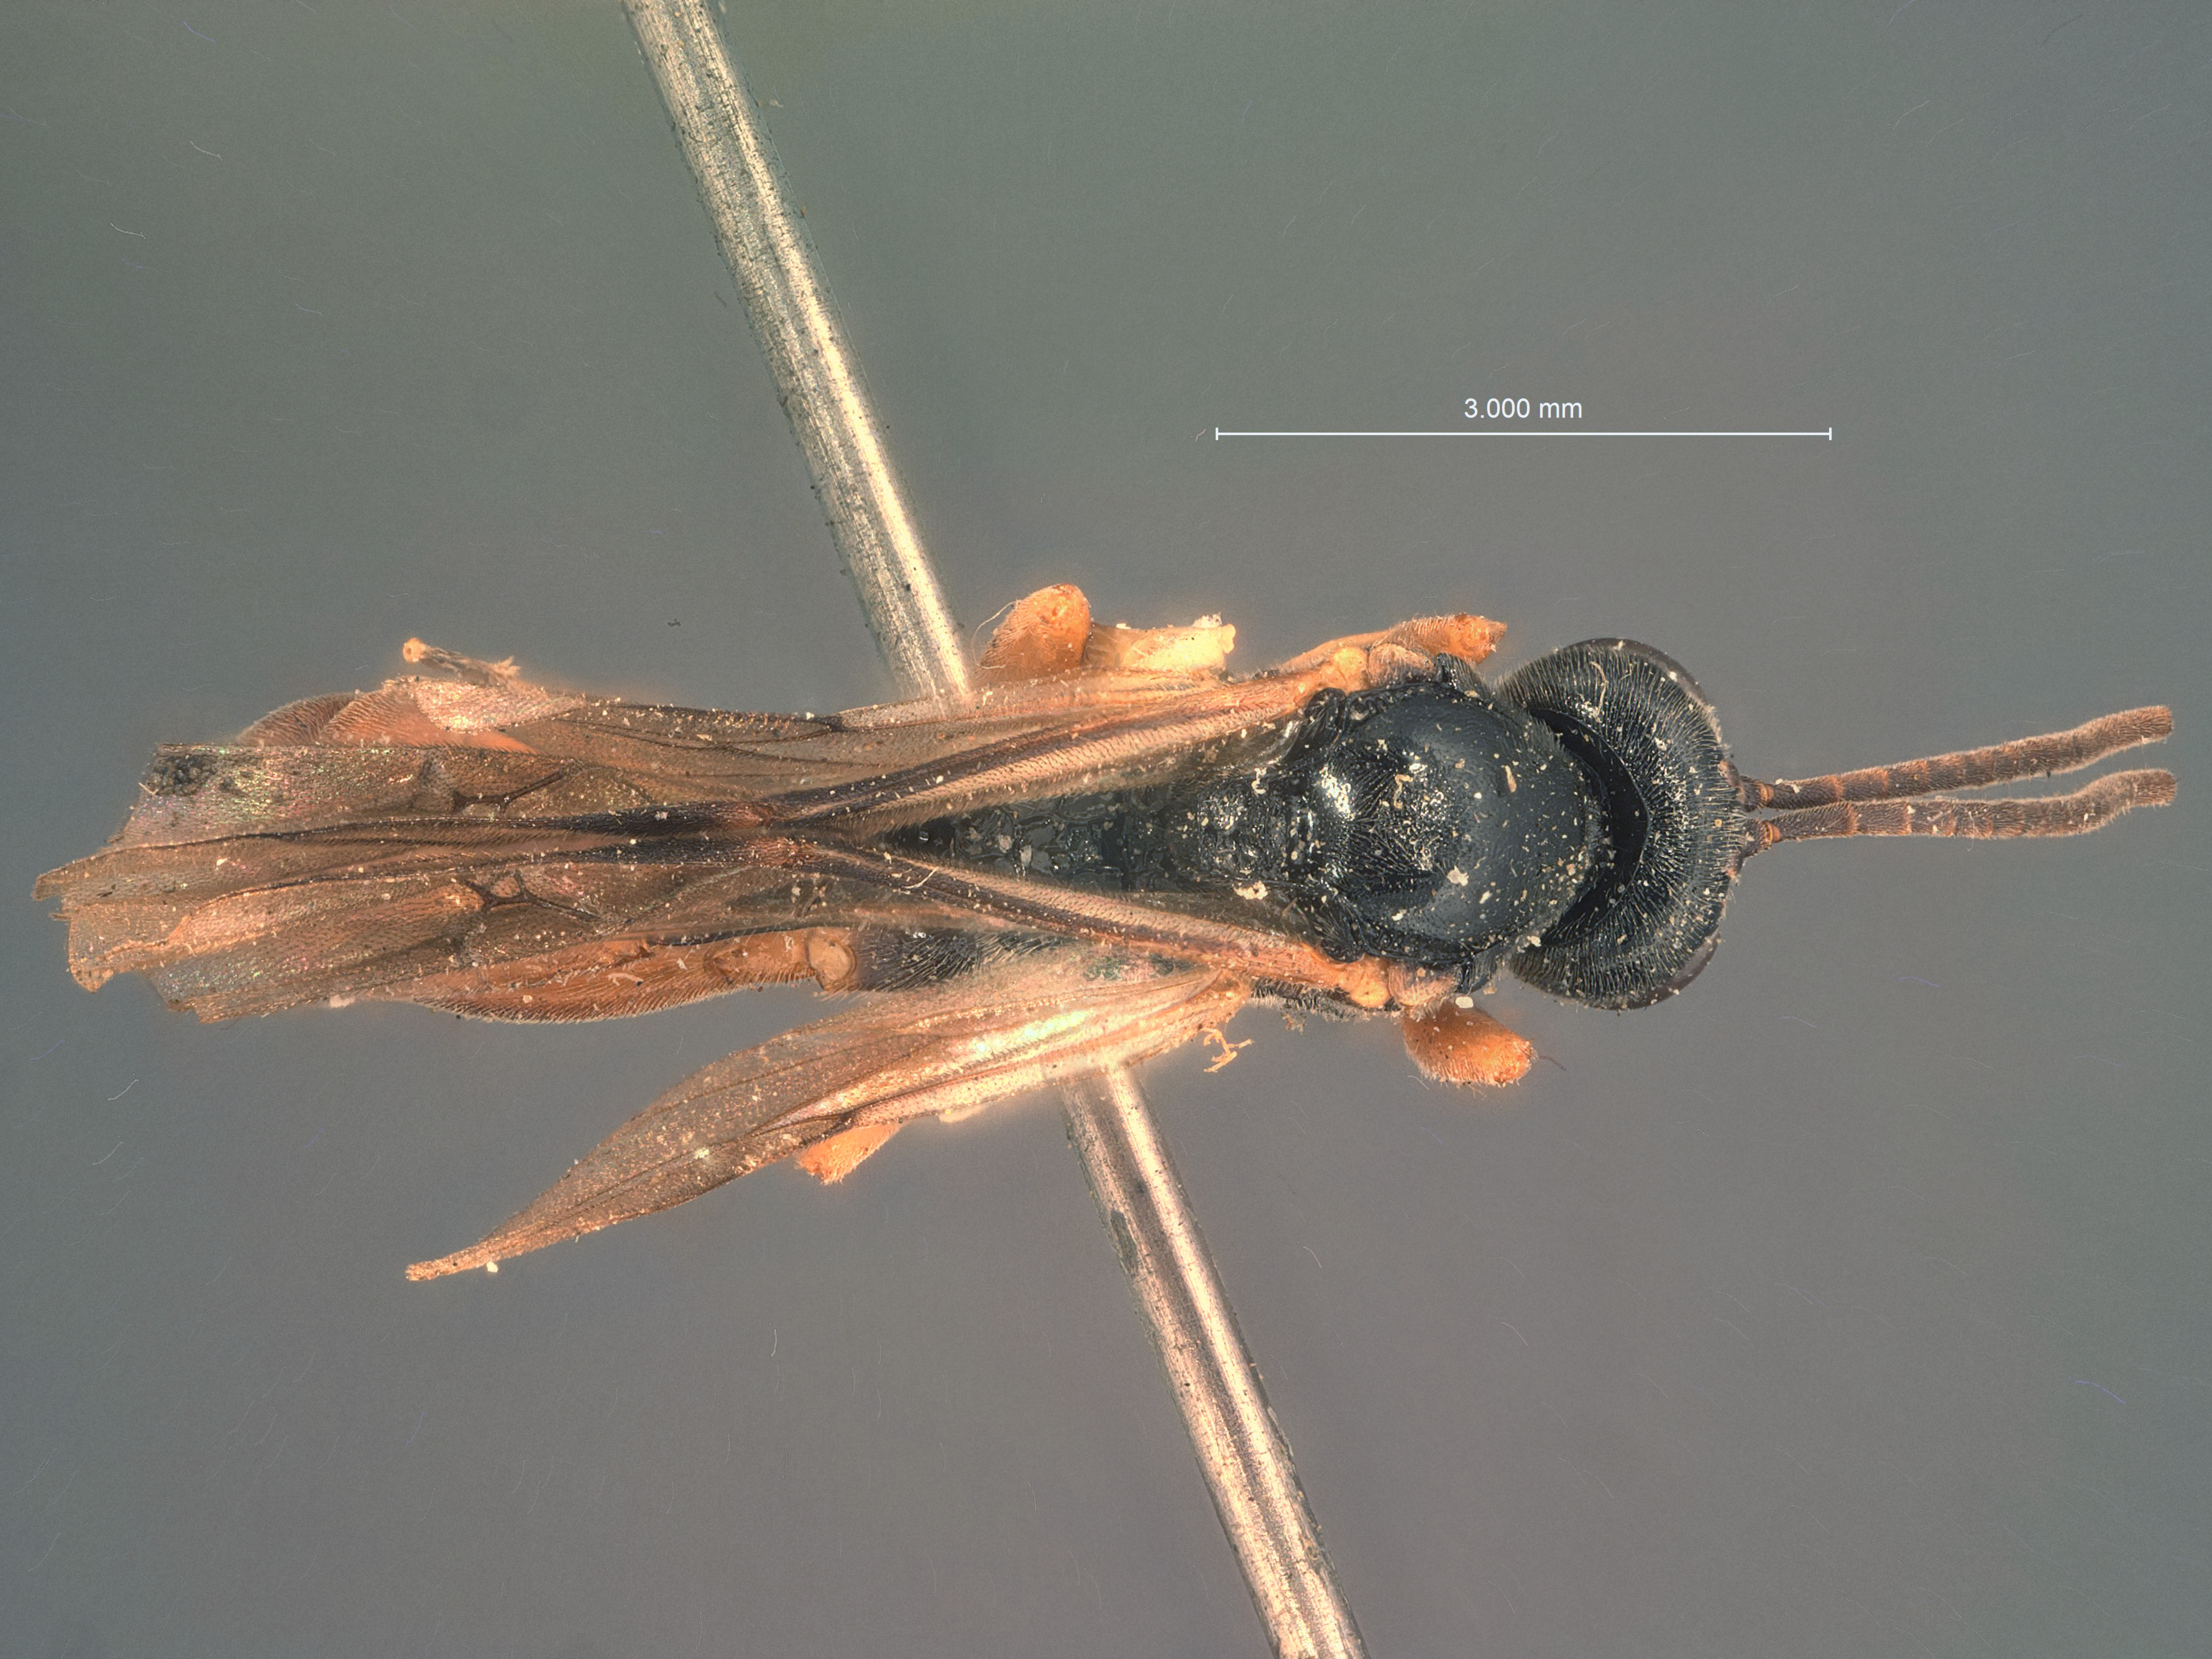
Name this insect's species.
Metopius terminalis
